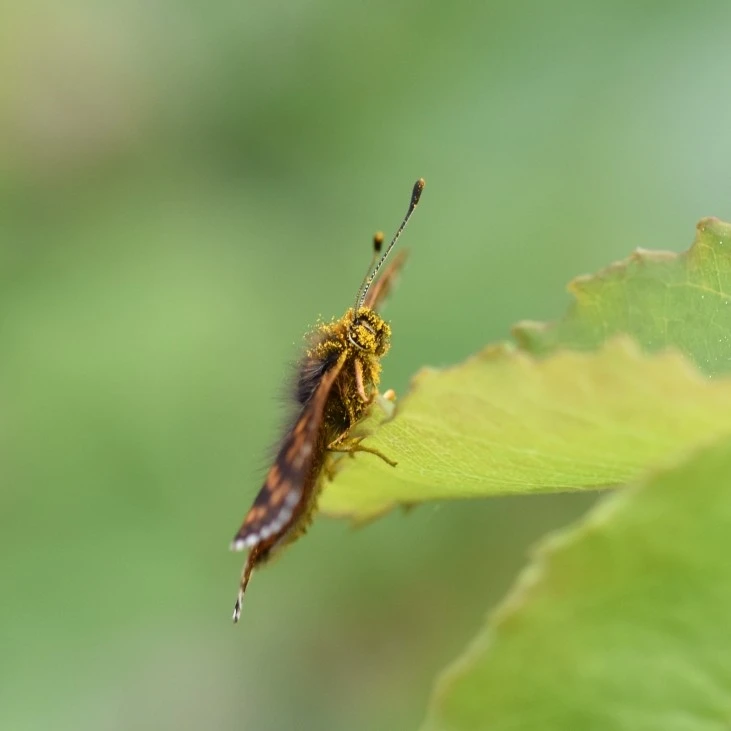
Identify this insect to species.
Hamearis lucina
